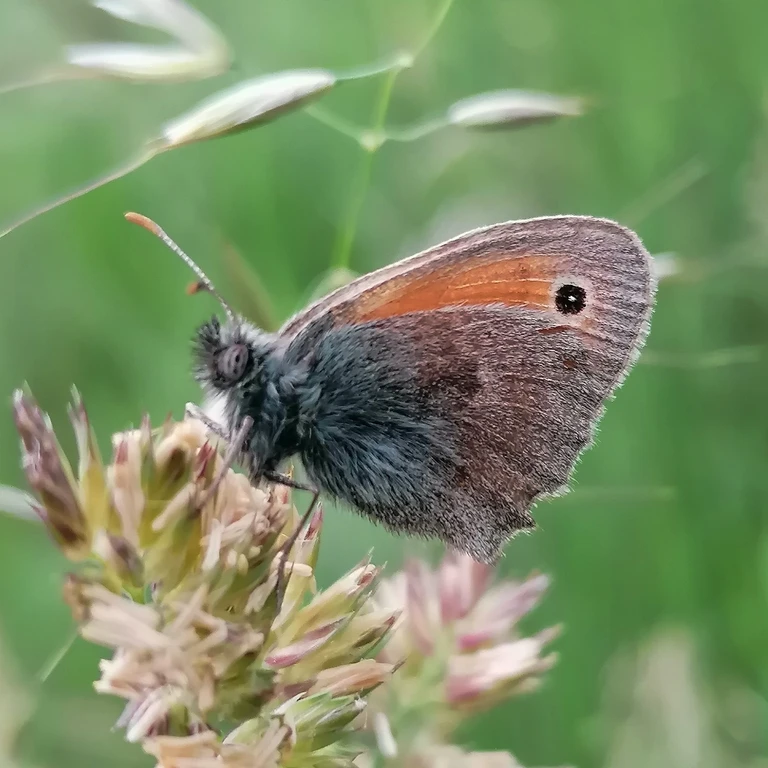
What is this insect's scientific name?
Coenonympha pamphilus
